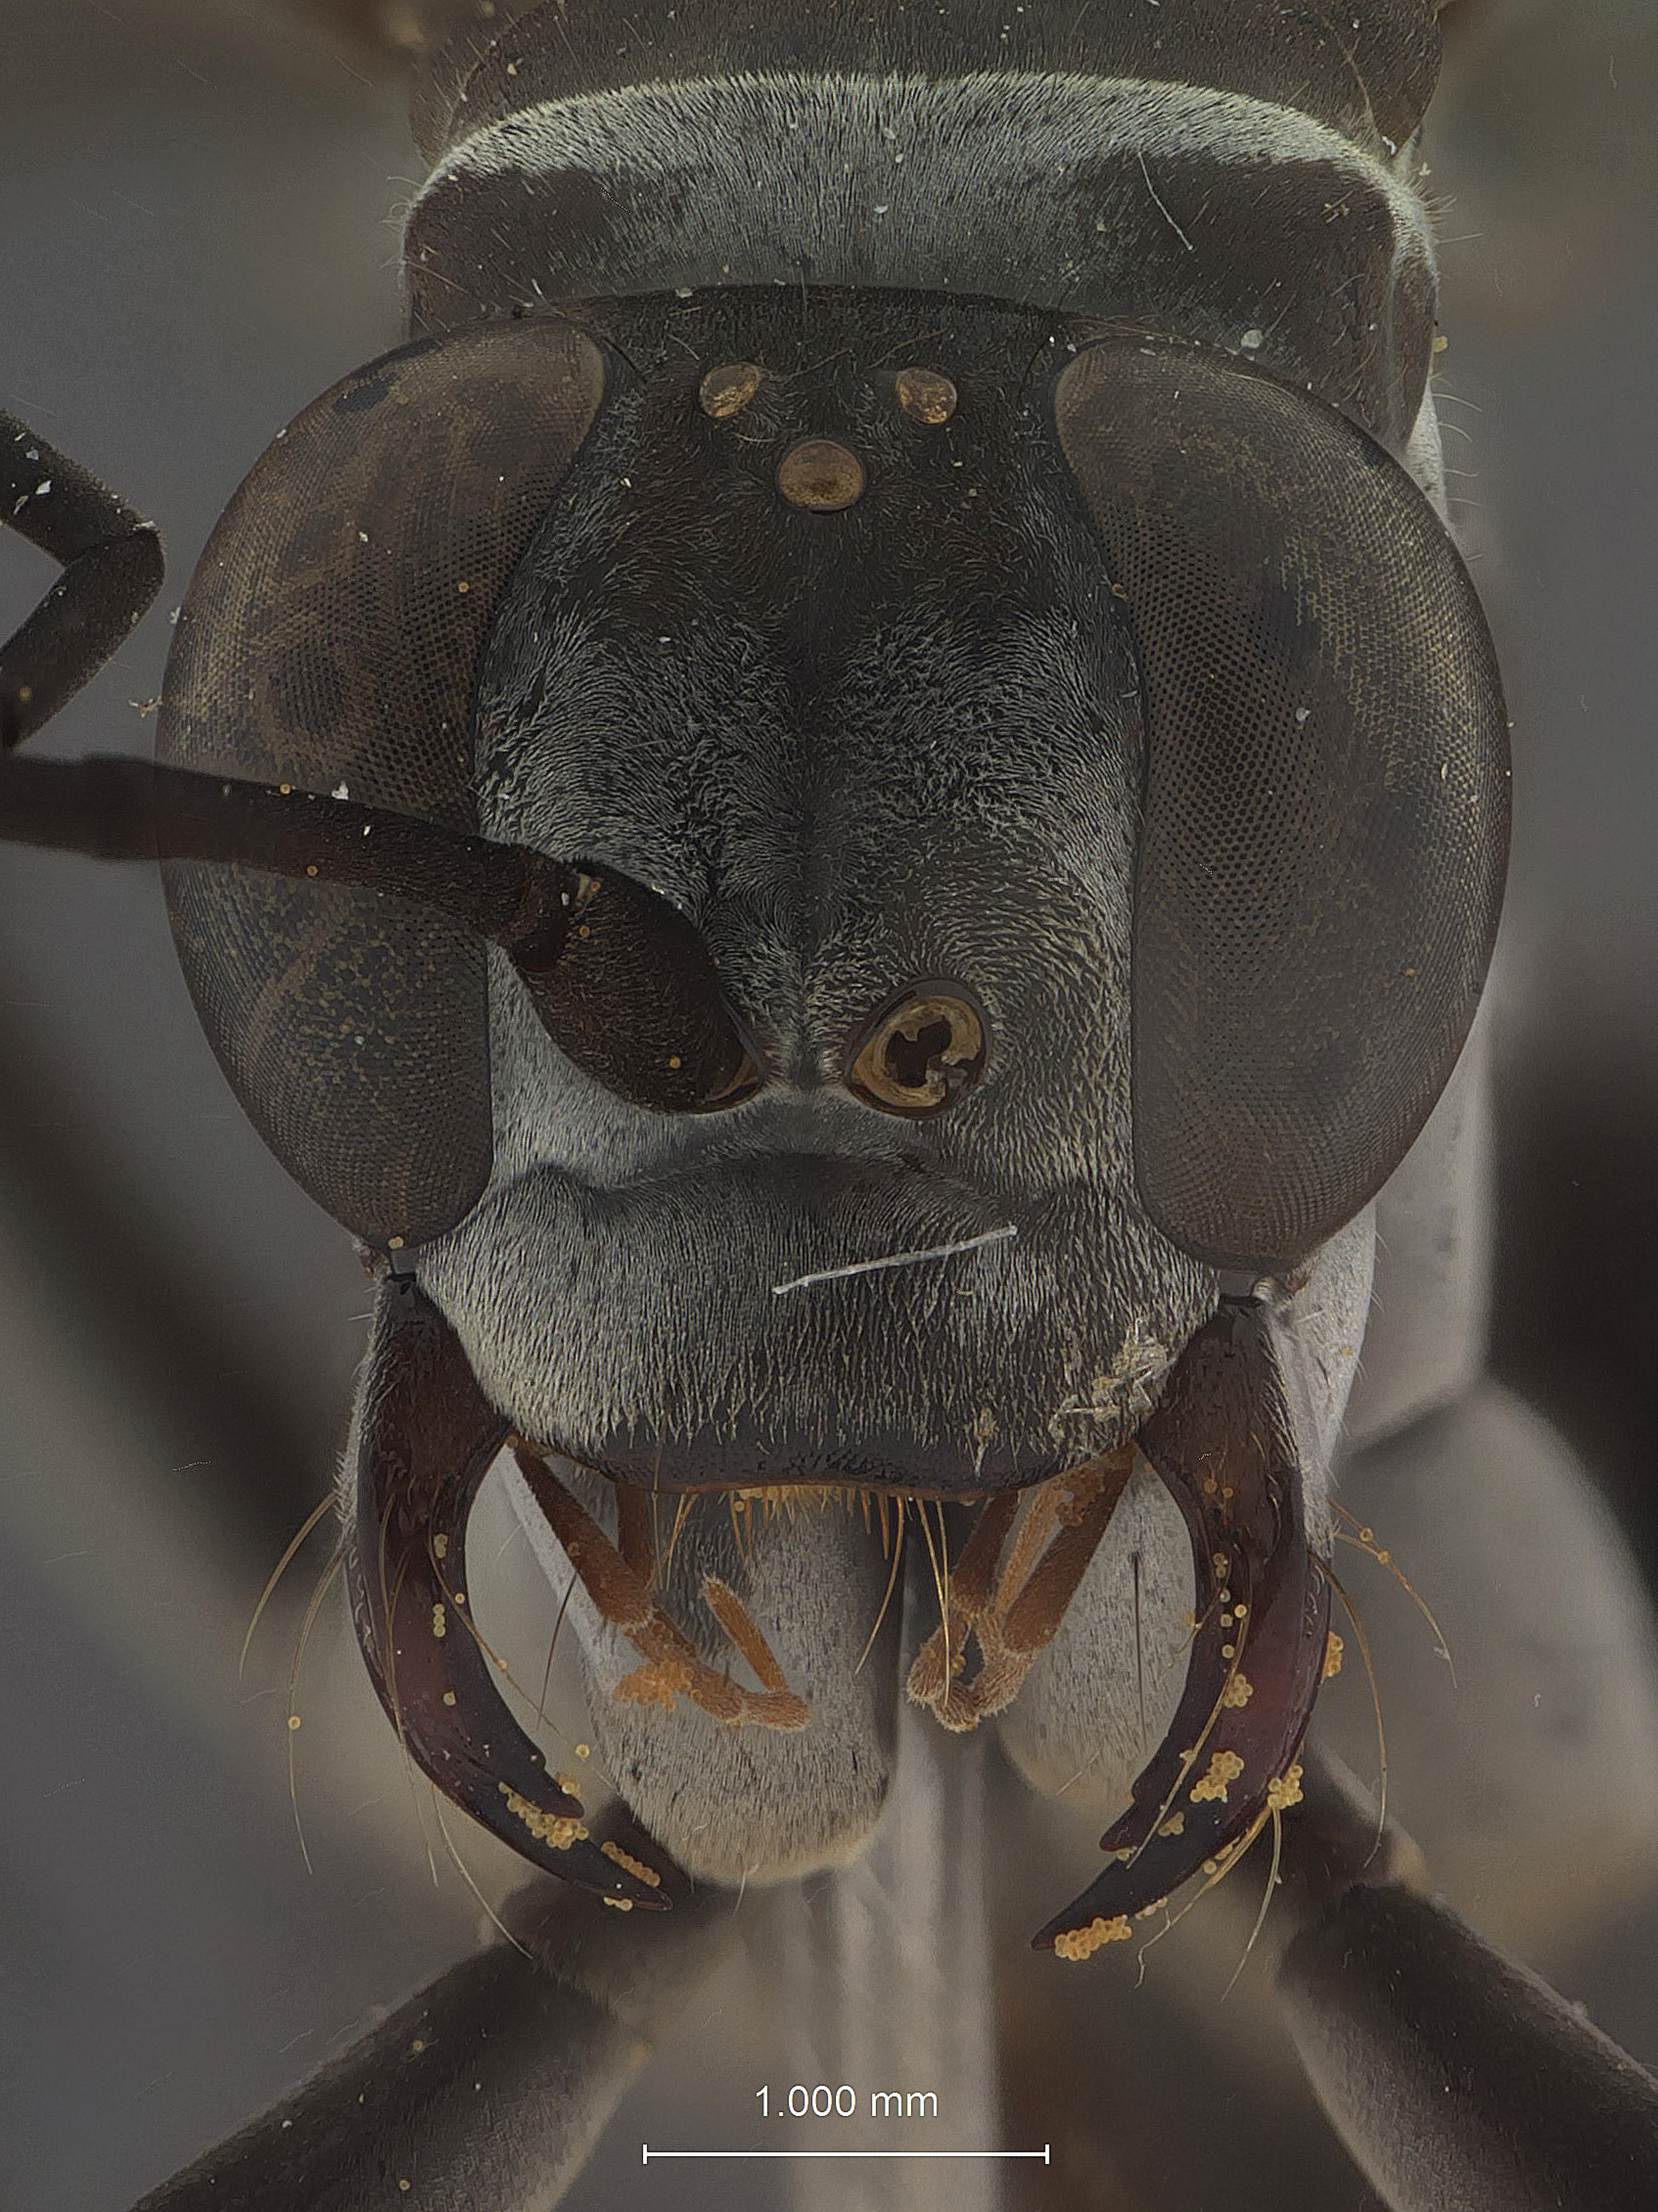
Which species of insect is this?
Anoplius fuliginosus
